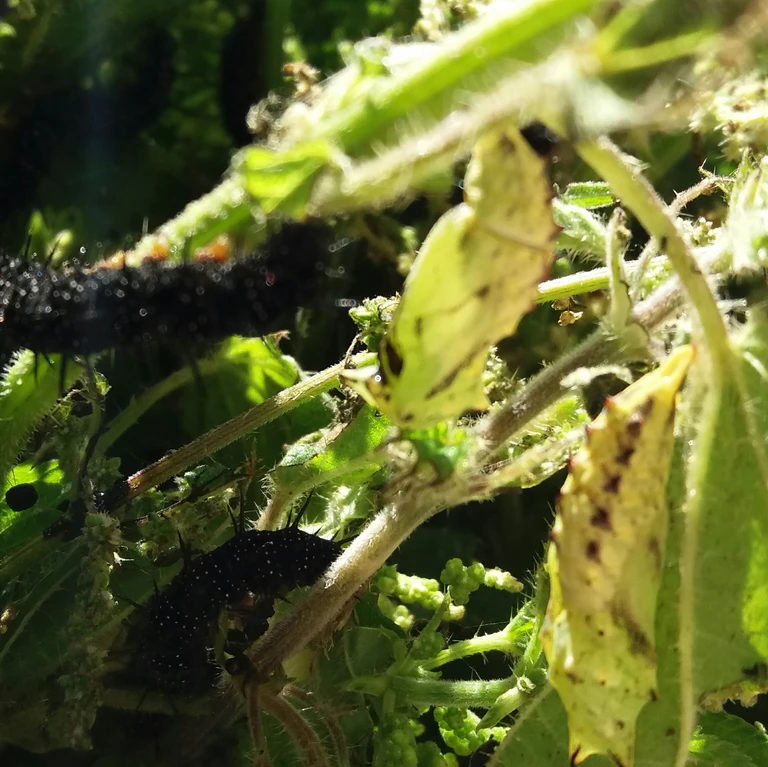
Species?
Aglais io
